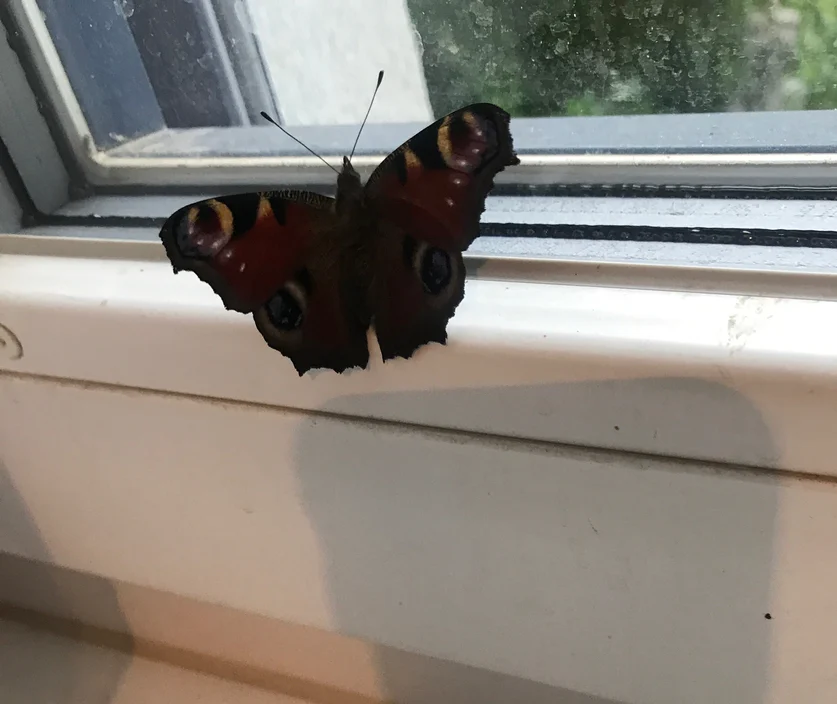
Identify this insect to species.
Aglais io
